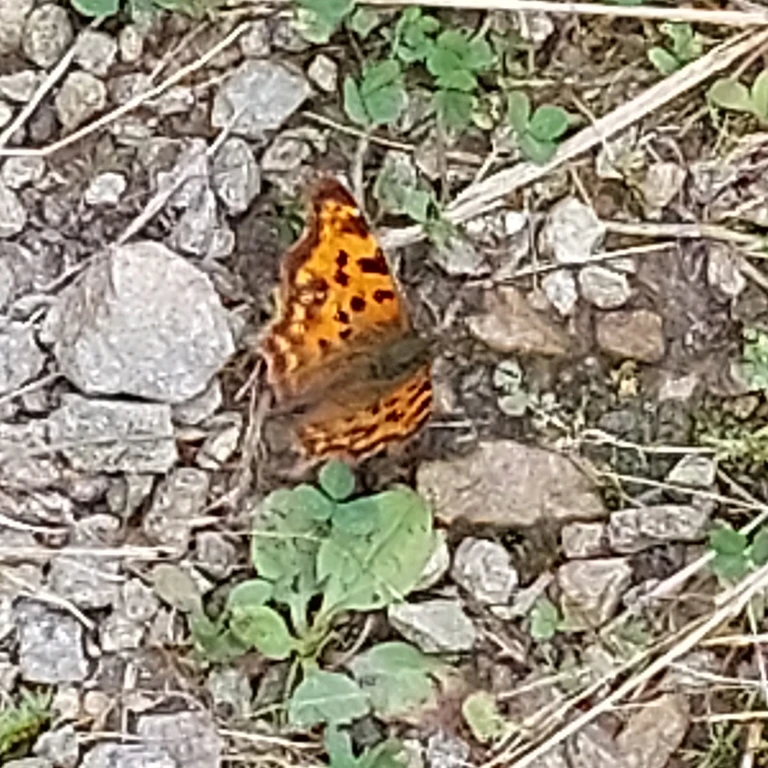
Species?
Polygonia c-album
